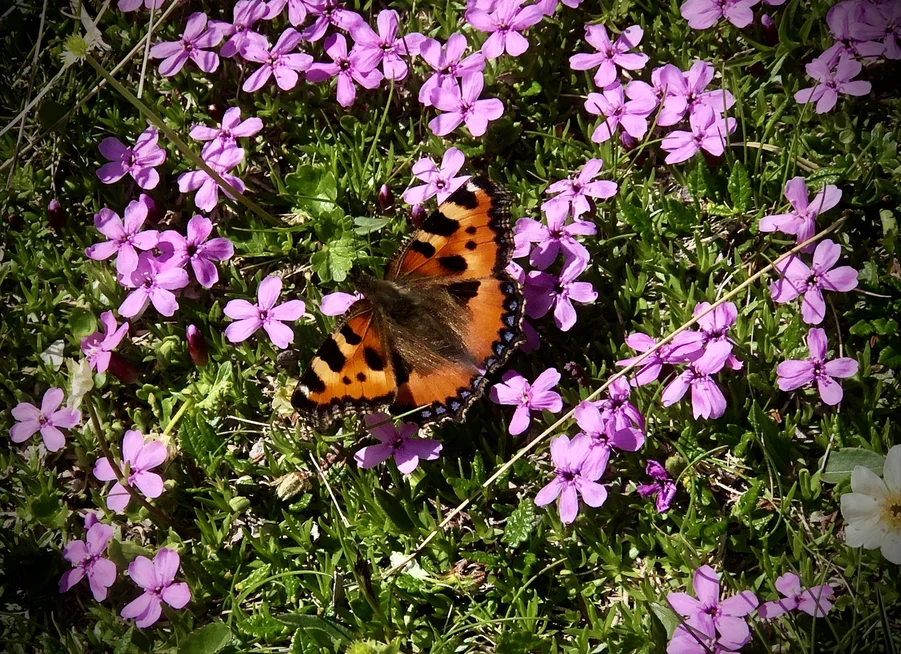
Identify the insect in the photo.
Aglais urticae
